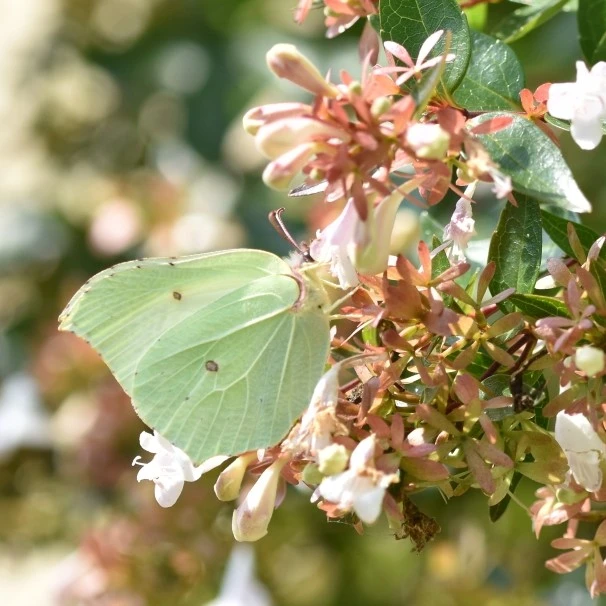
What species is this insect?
Gonepteryx rhamni
